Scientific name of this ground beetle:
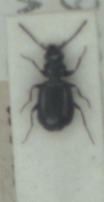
Syntomus truncatellus
